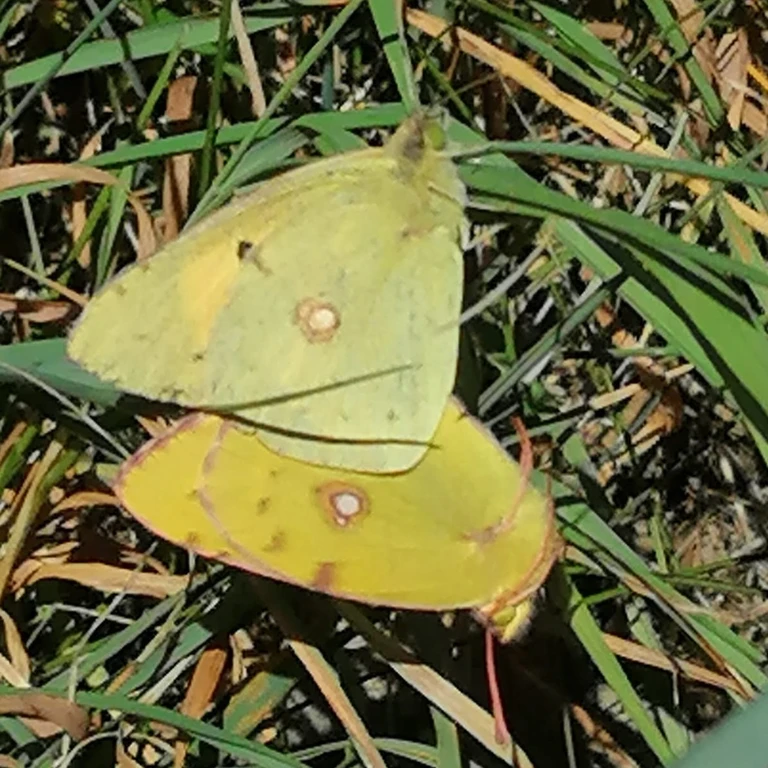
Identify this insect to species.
Colias croceus
